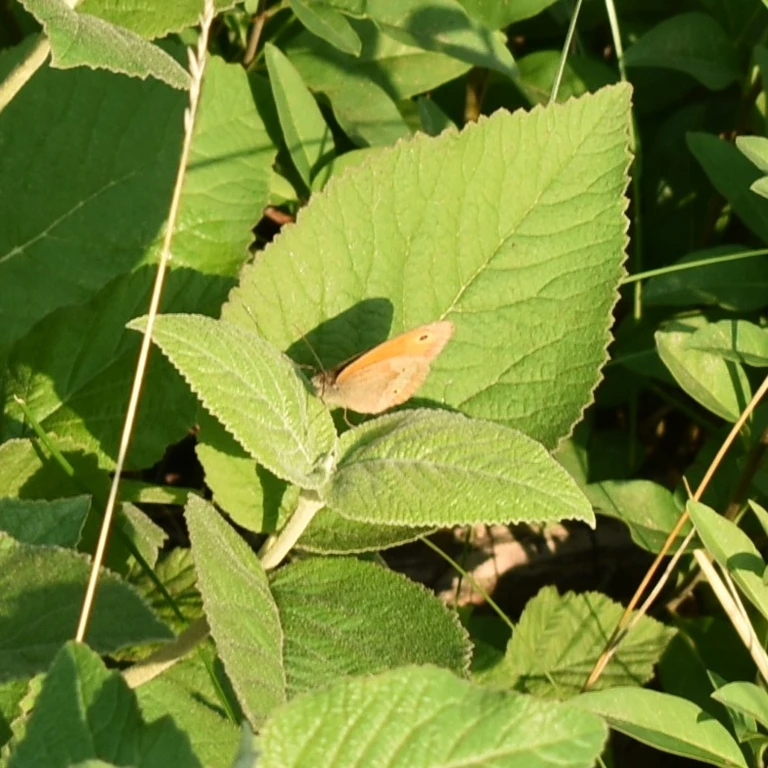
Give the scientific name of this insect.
Maniola jurtina
